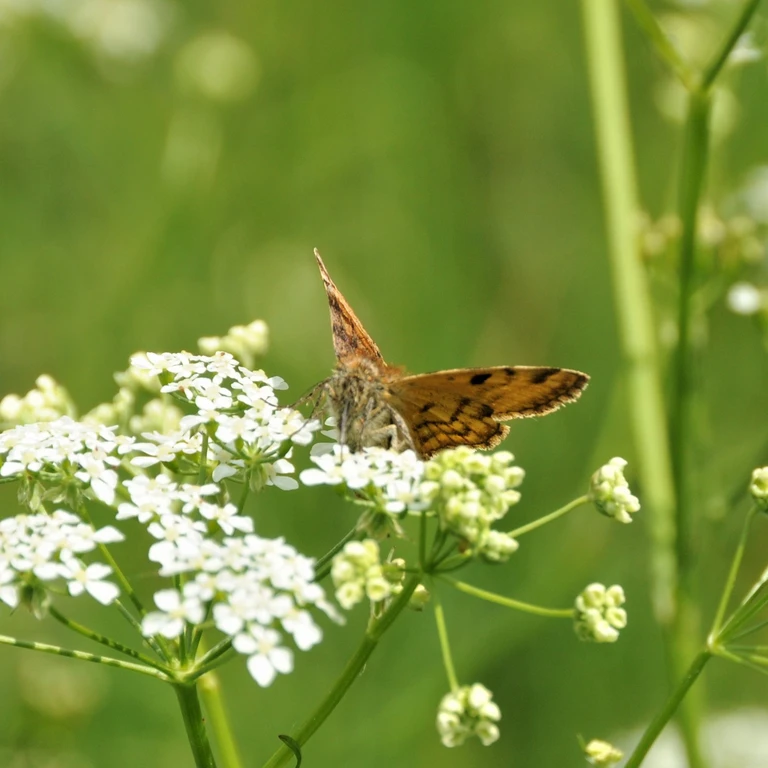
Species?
Euclidia glyphica
